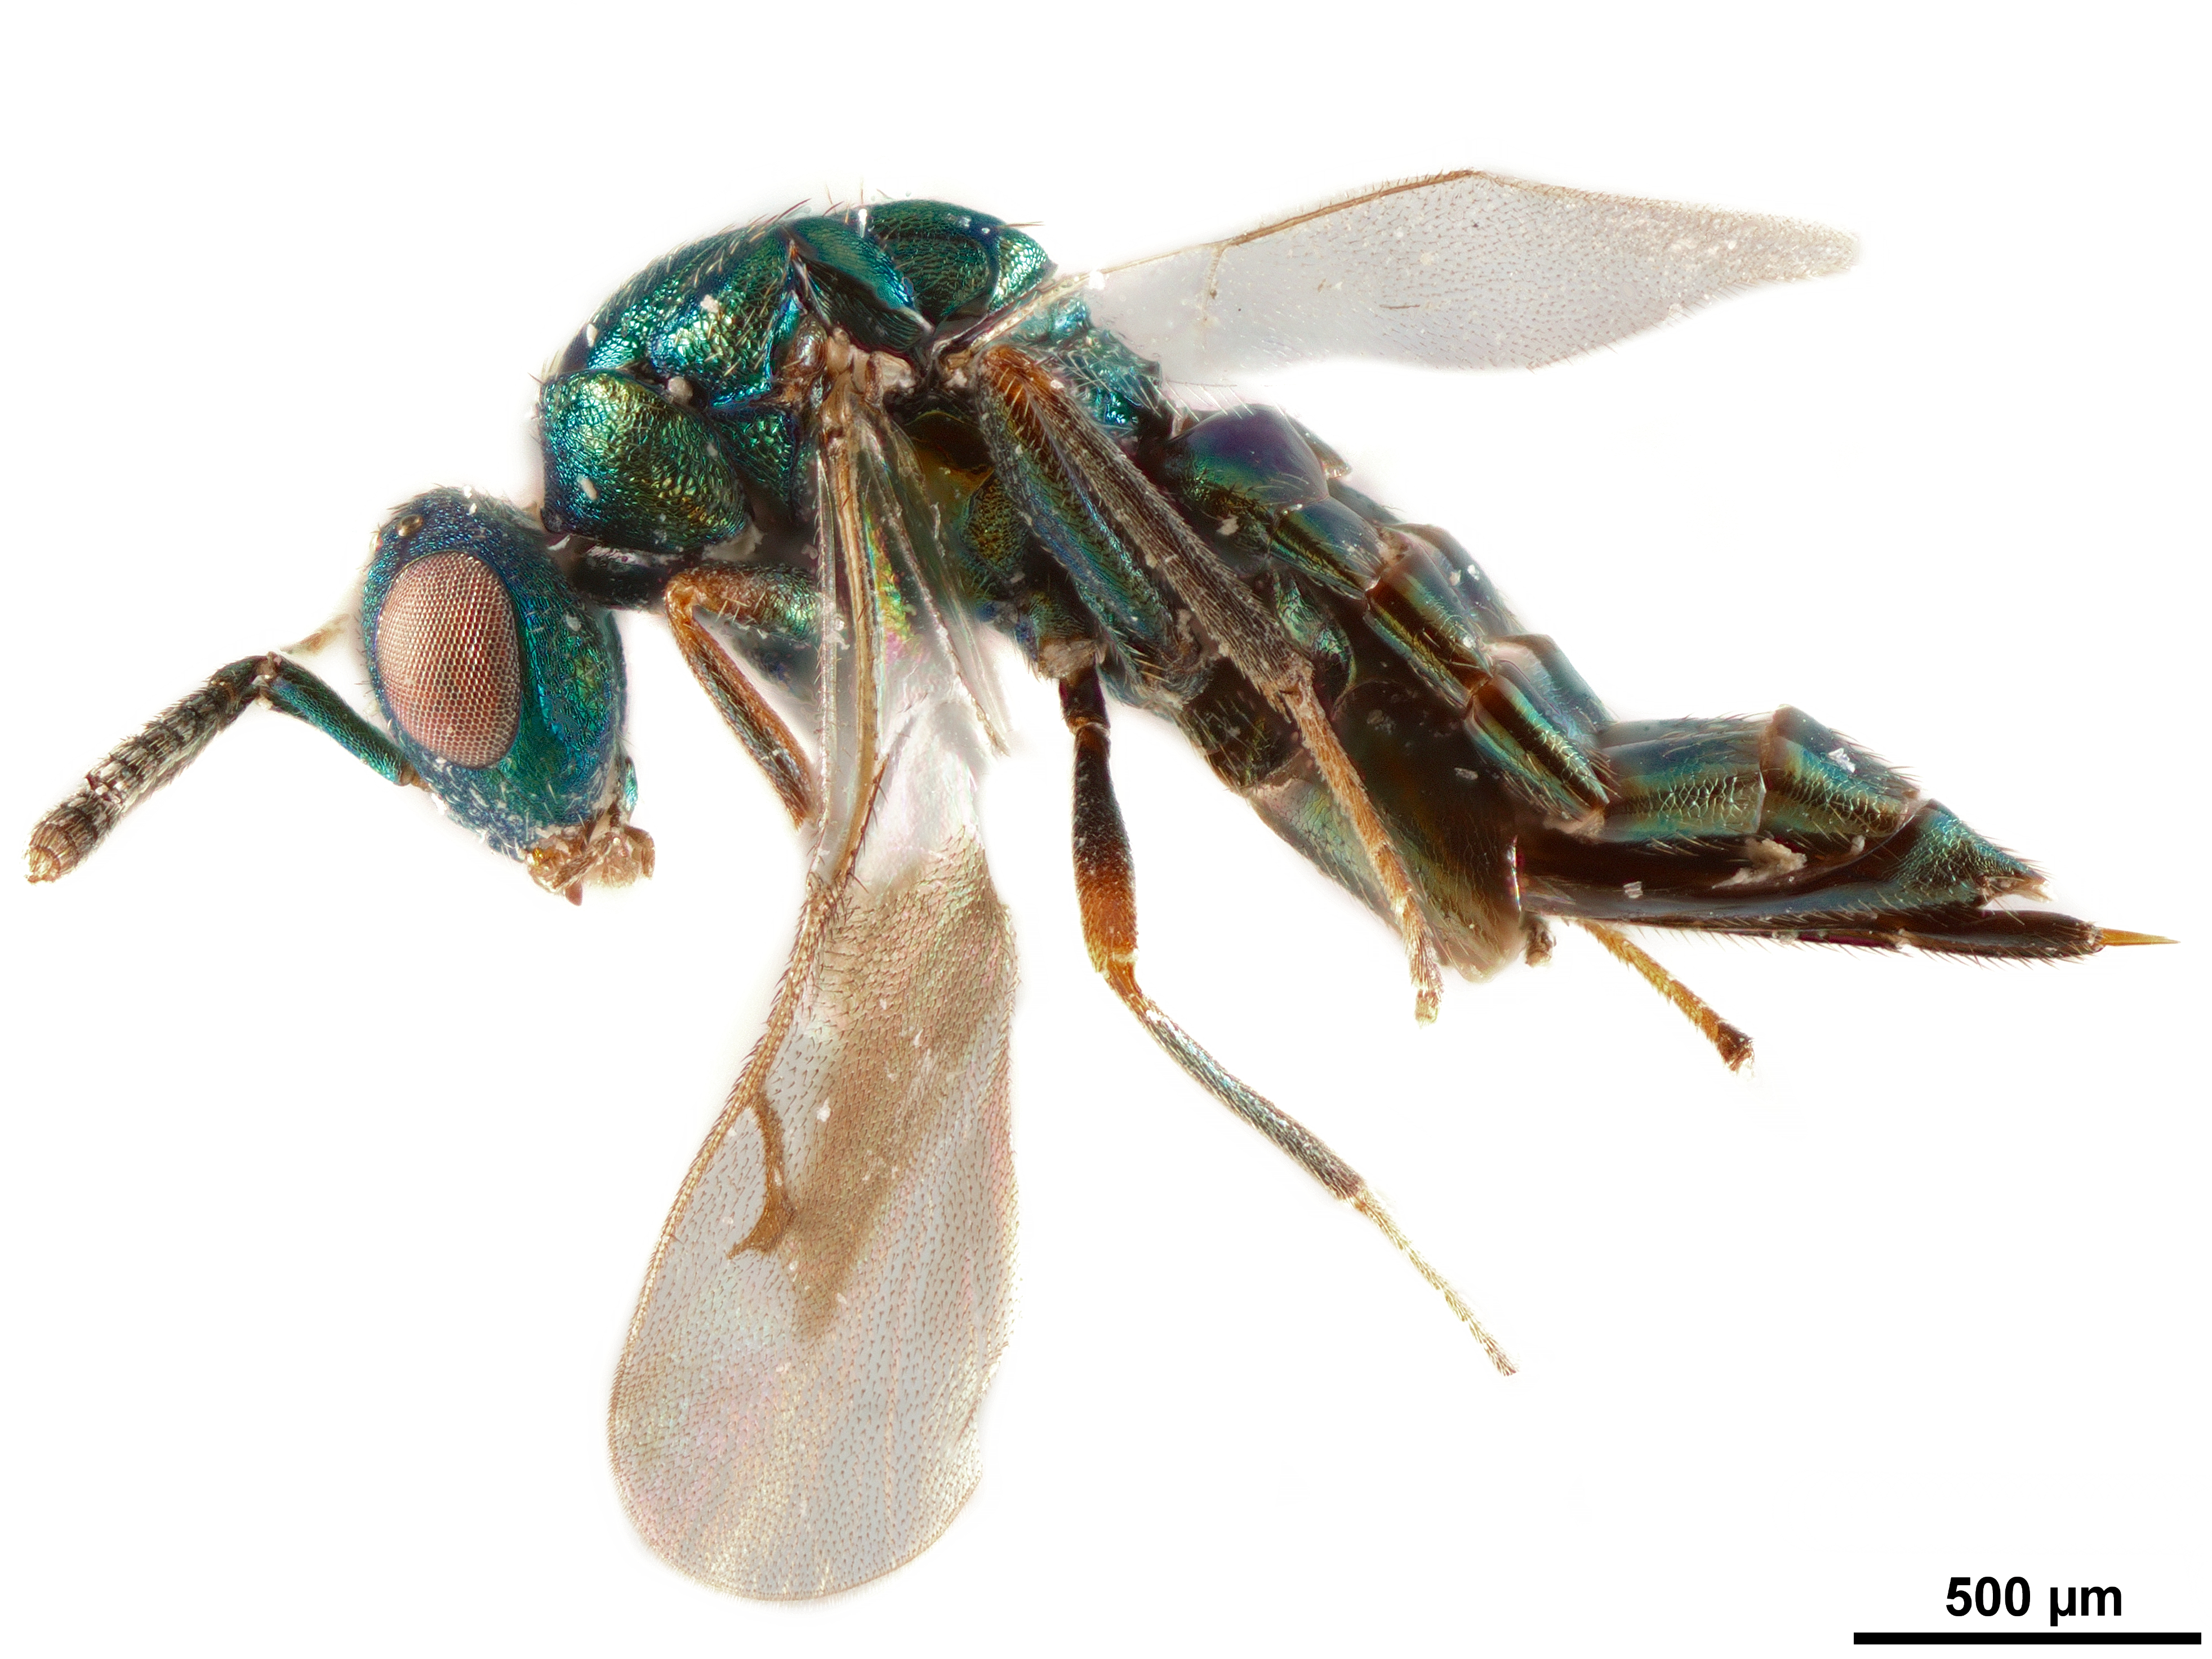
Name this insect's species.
Ormocerus dirigoius
